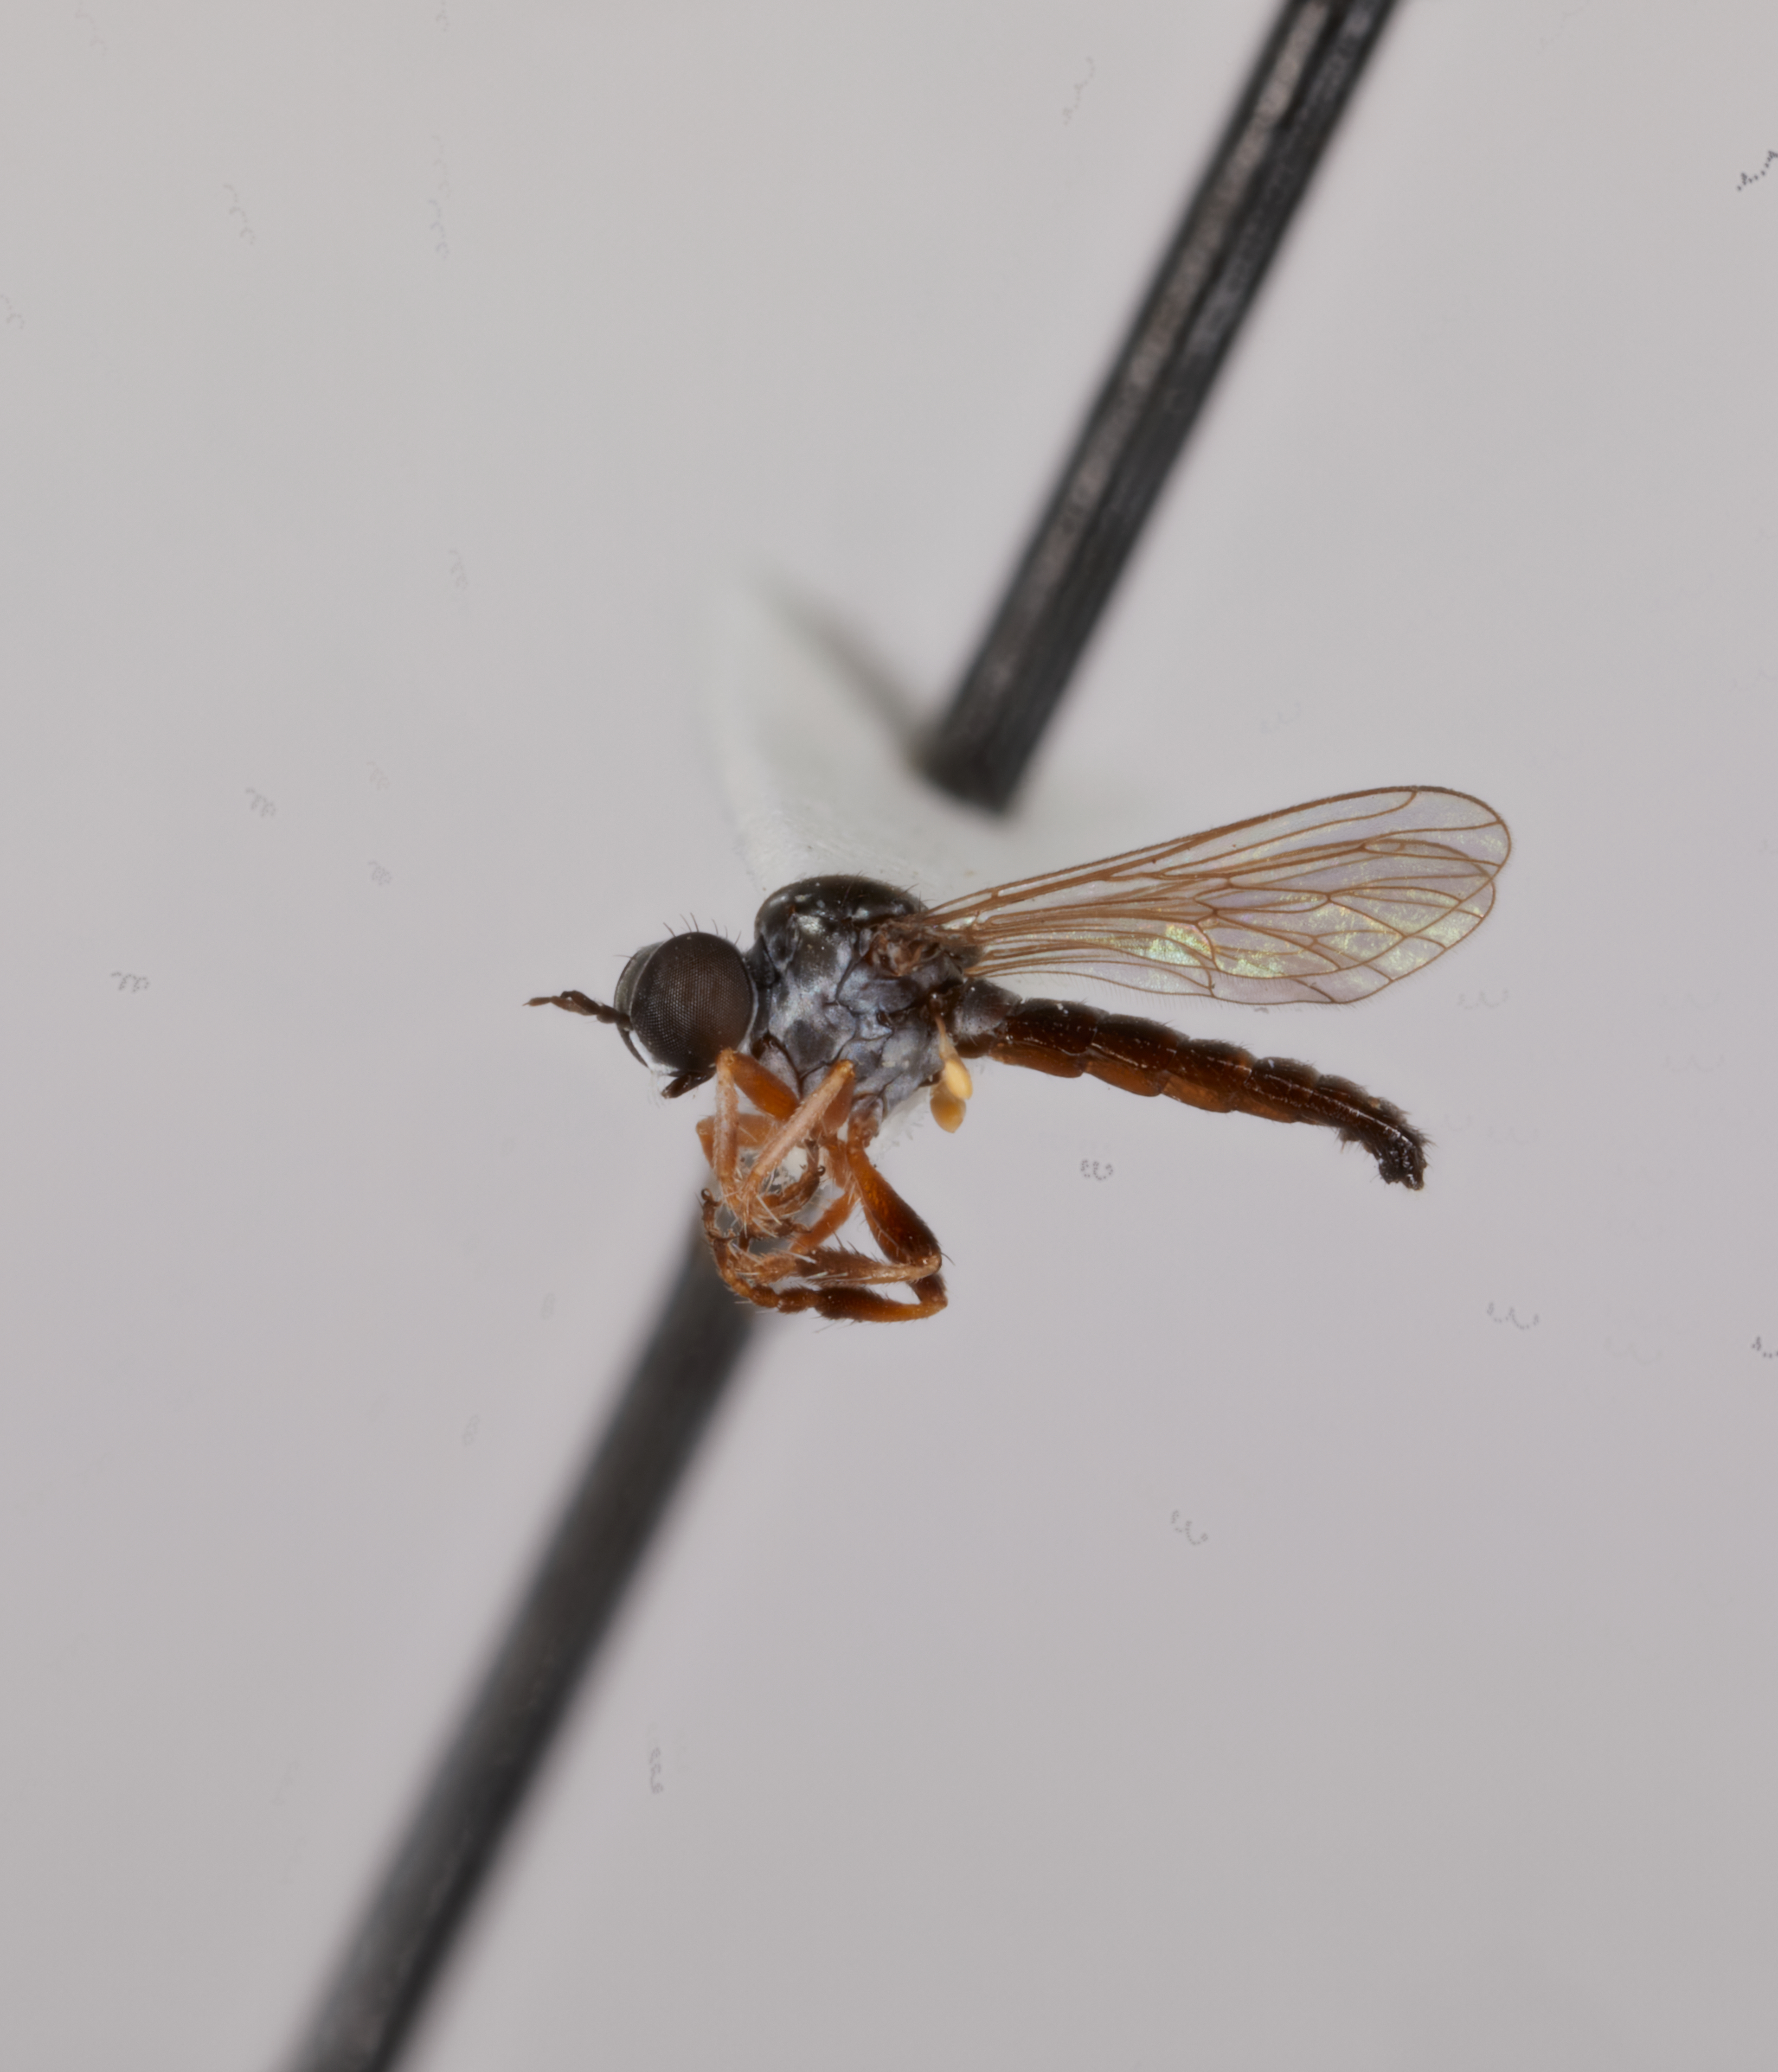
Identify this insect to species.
Townsendia arenicola
